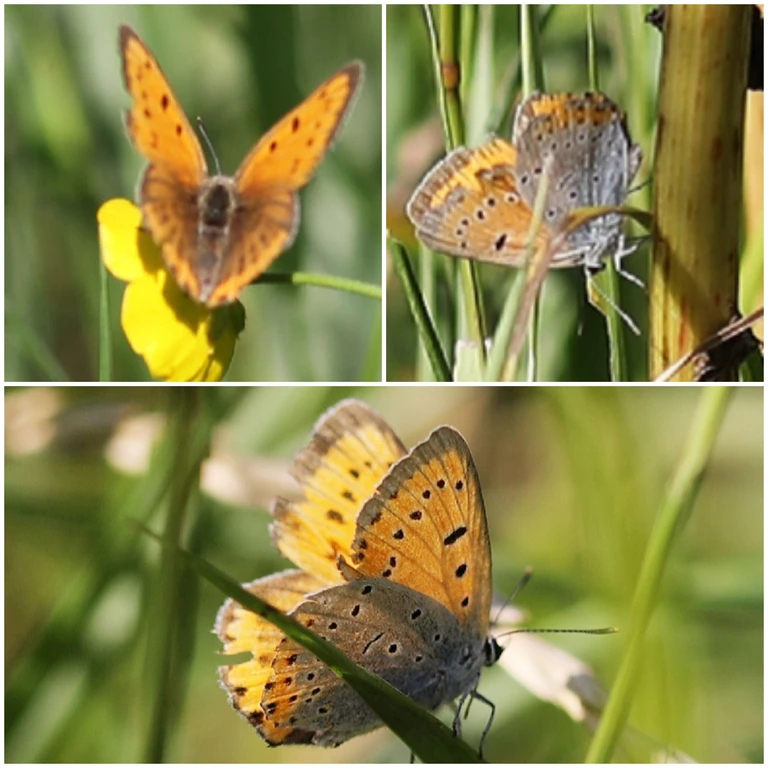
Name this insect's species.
Lycaena dispar
